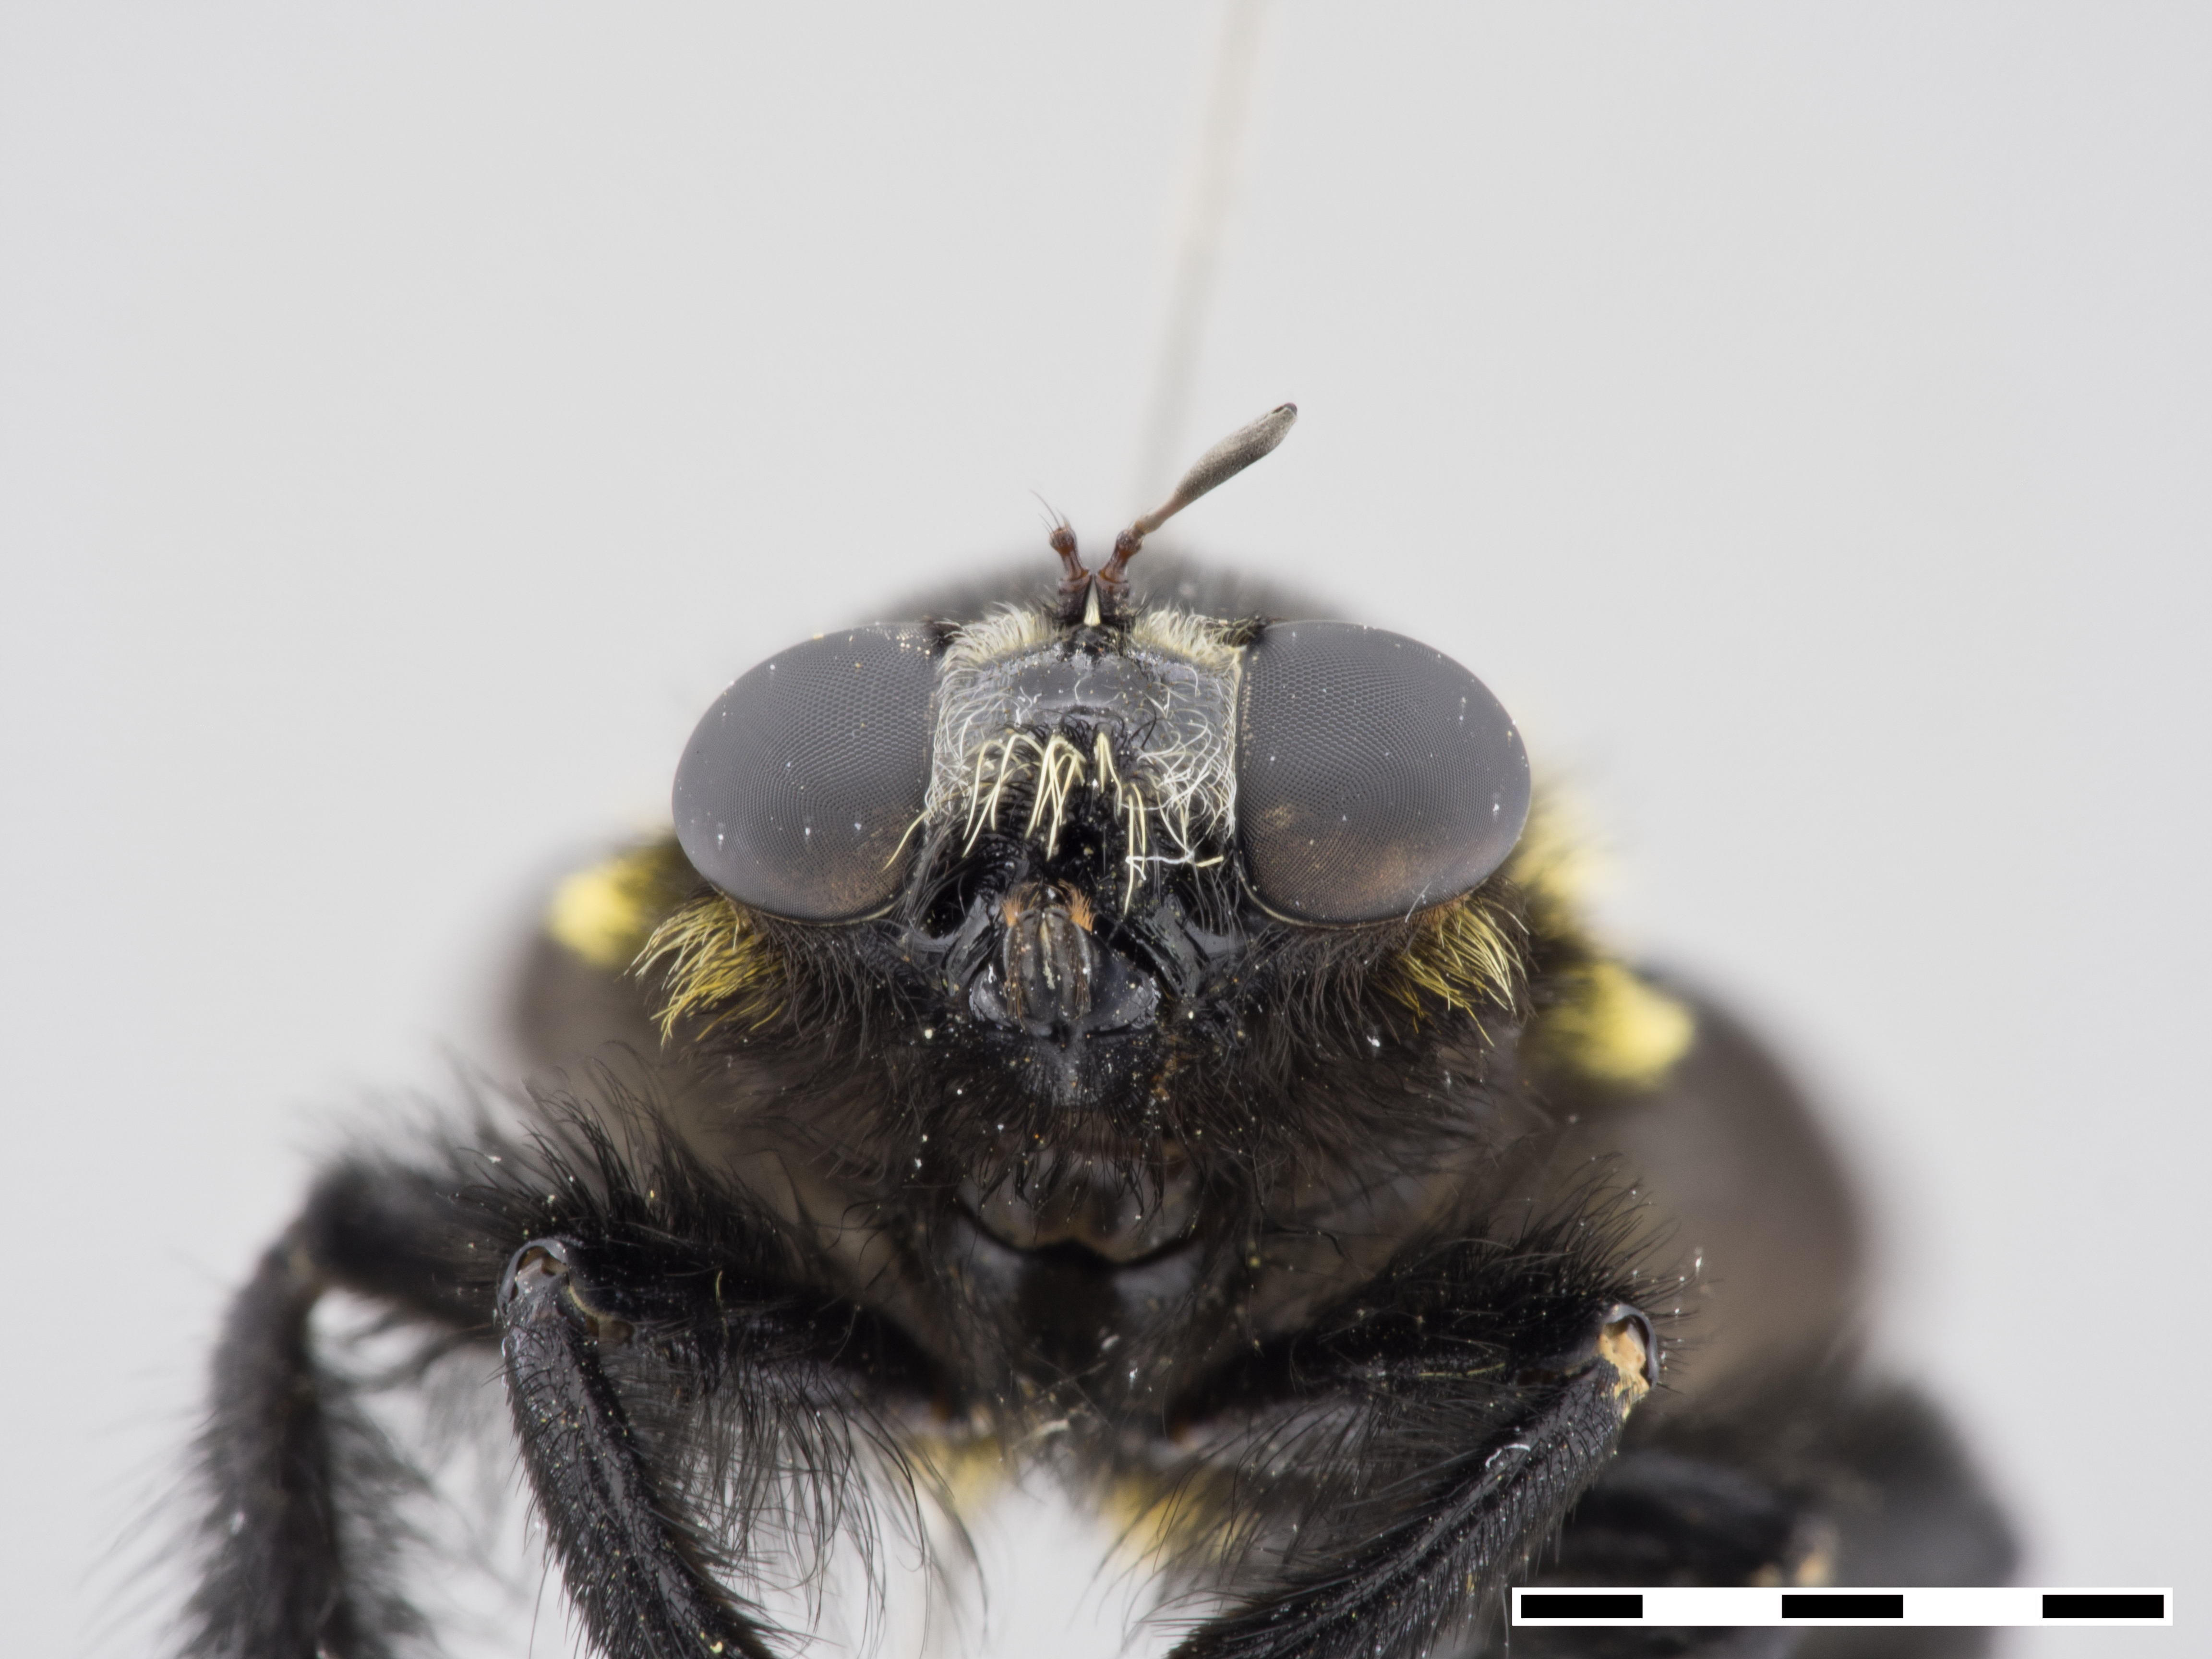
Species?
Hyperechia nigripennis
